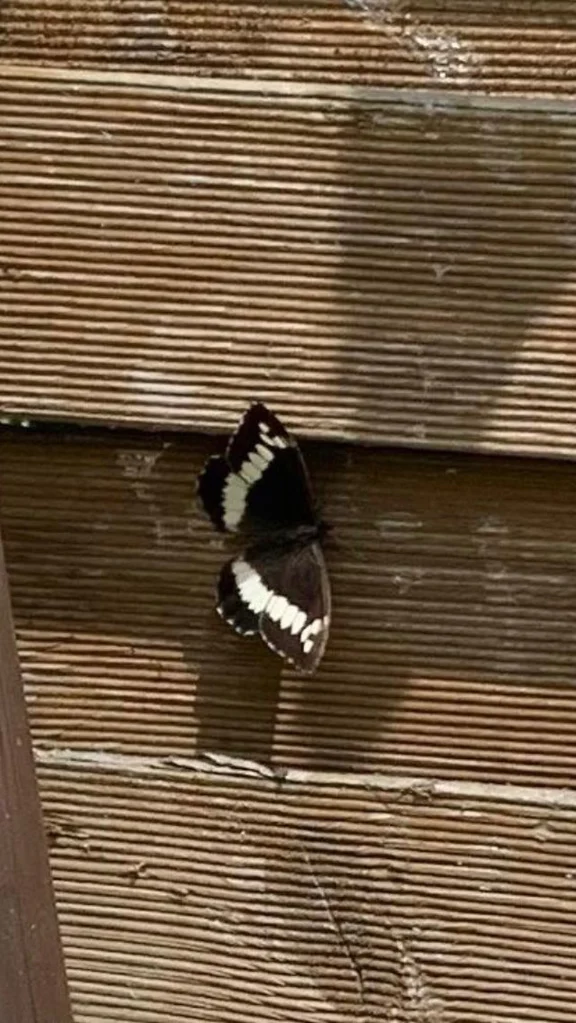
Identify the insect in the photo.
Brintesia circe
